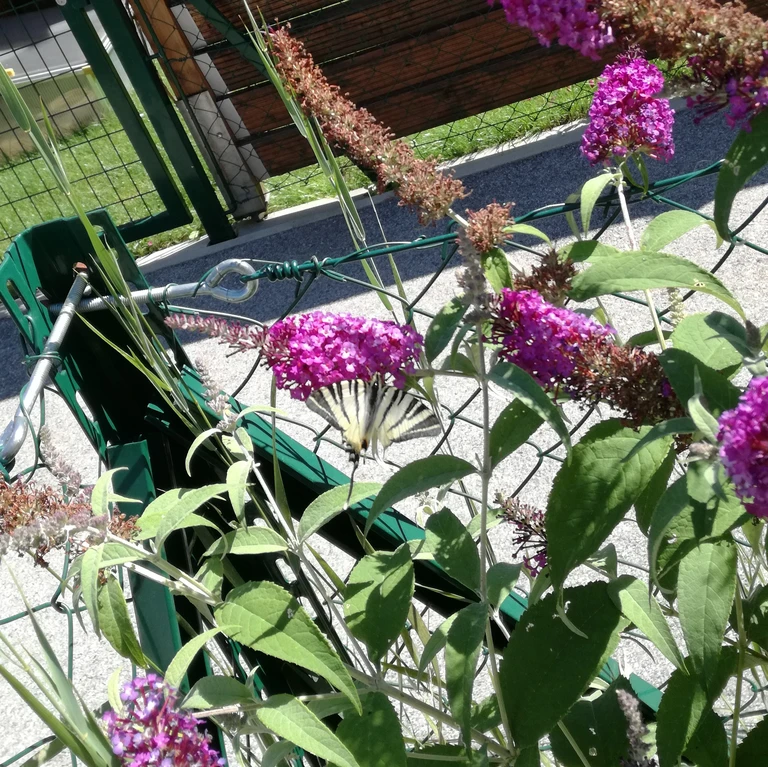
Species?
Iphiclides podalirius
